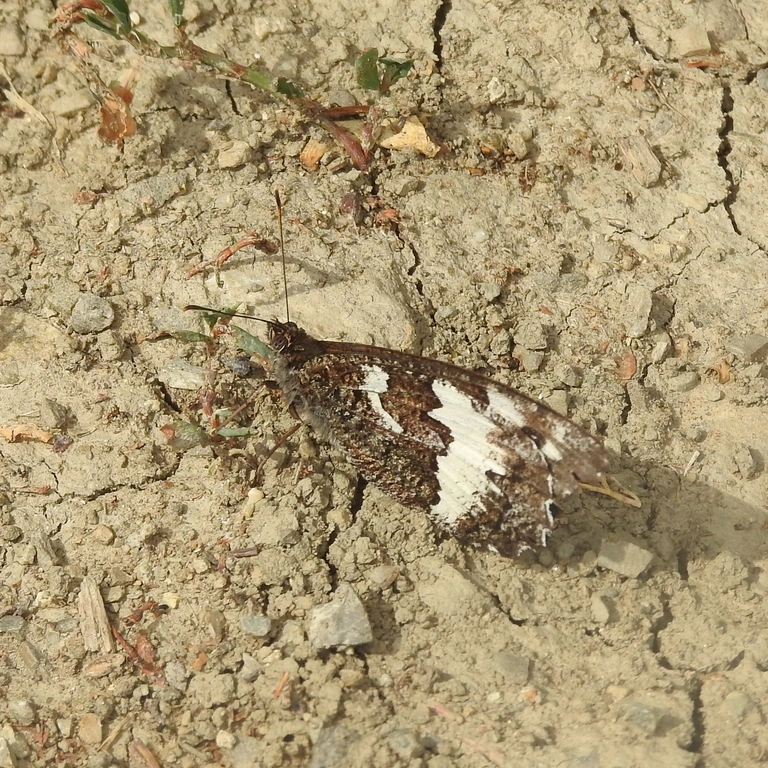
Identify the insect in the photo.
Brintesia circe
